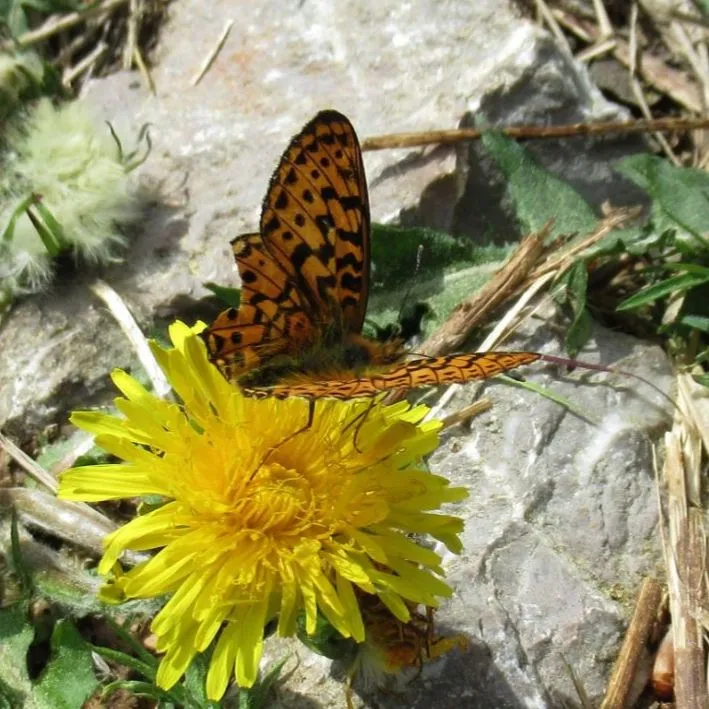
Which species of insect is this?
Boloria euphrosyne (also Clossiana euphrosyne)
